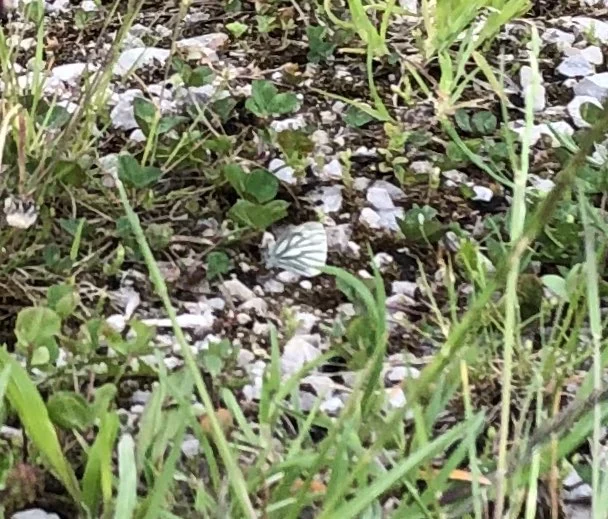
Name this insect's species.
Pieris napi
